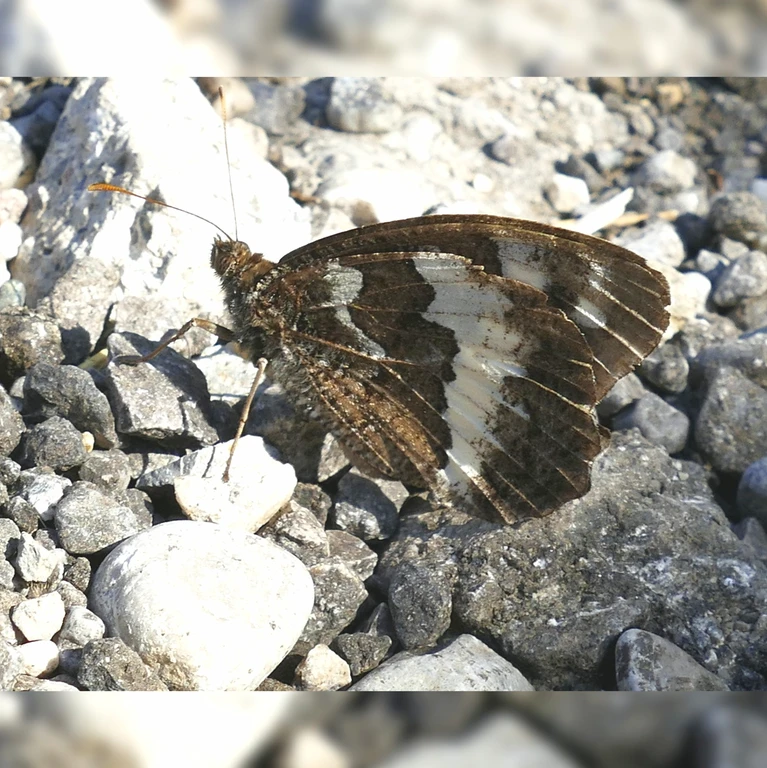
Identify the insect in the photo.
Brintesia circe
